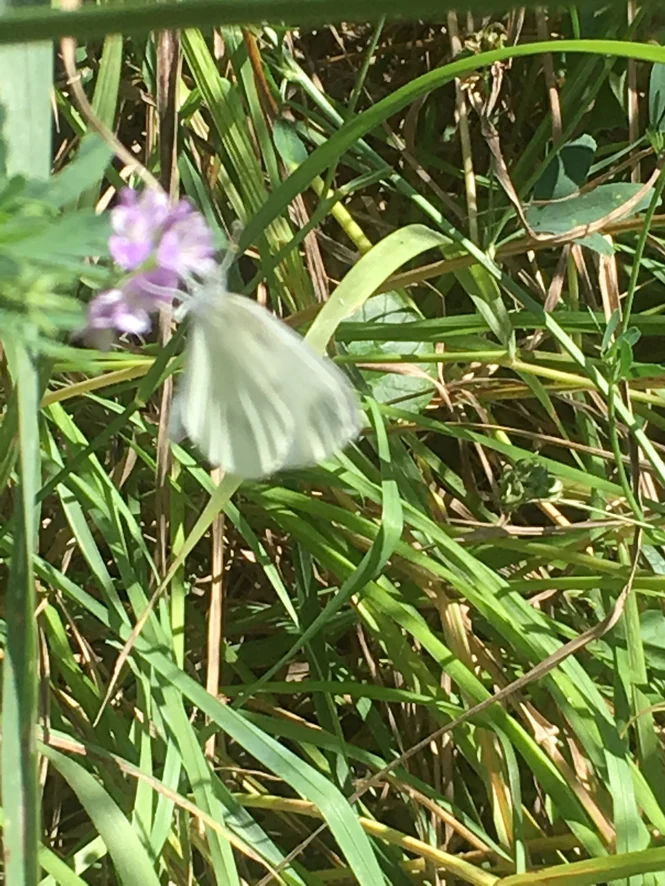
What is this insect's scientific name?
Leptidea sinapis/juvernica
